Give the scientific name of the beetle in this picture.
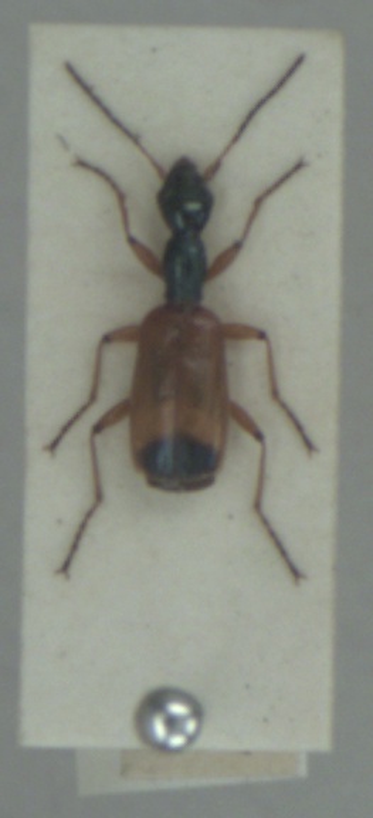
Odacantha melanura
